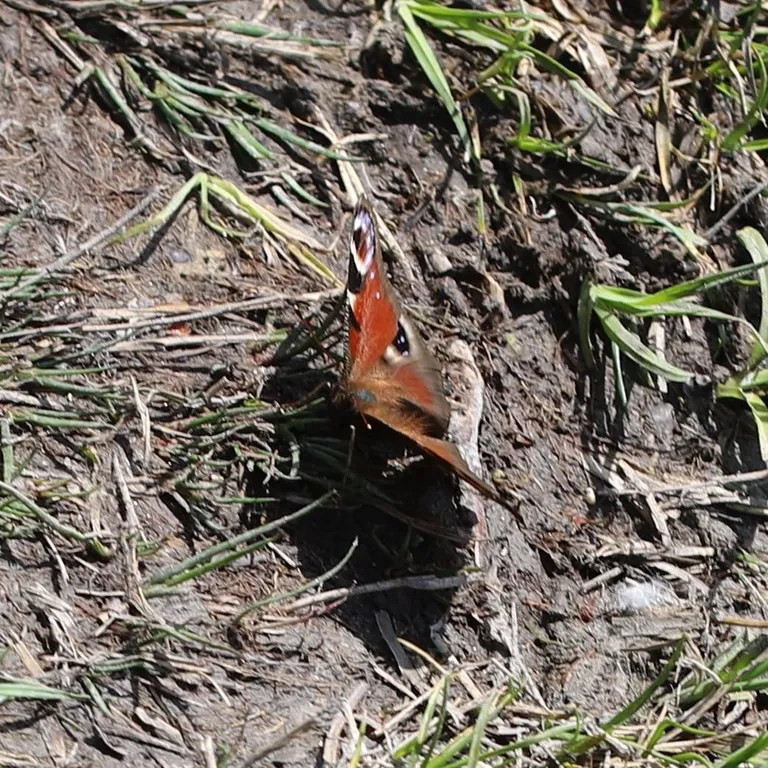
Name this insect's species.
Aglais io
